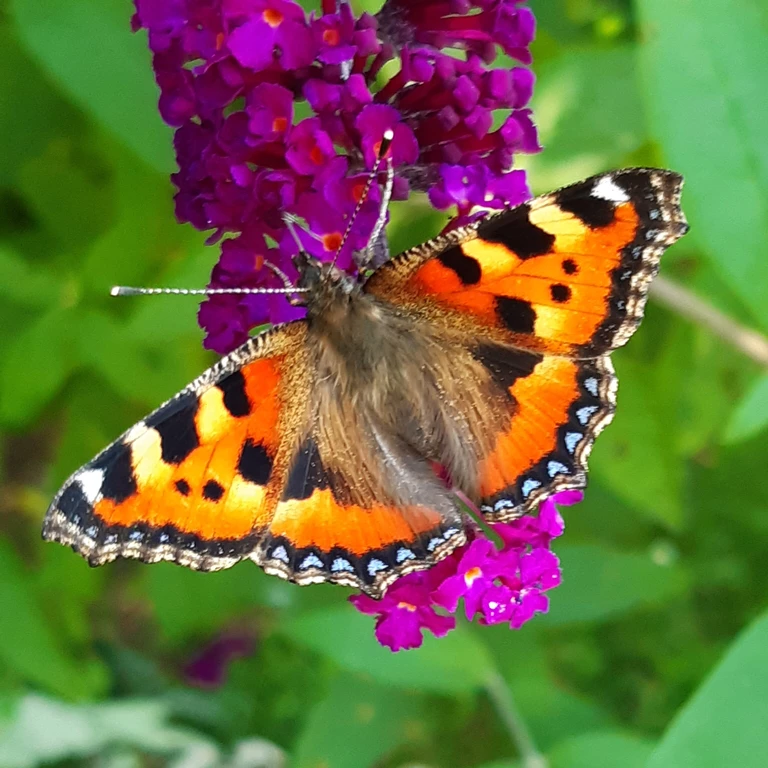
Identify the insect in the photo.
Aglais urticae
